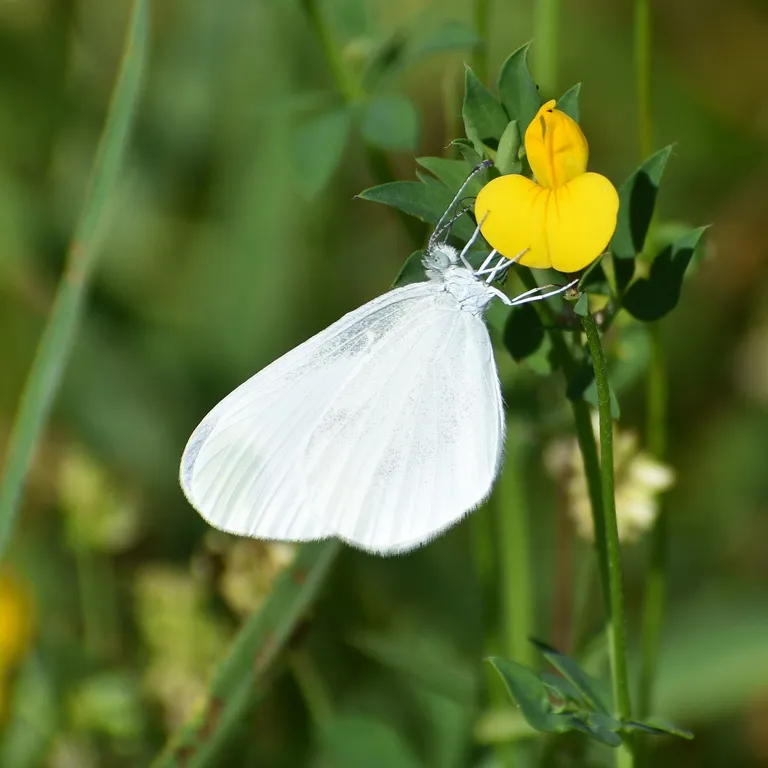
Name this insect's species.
Leptidea sinapis/juvernica
